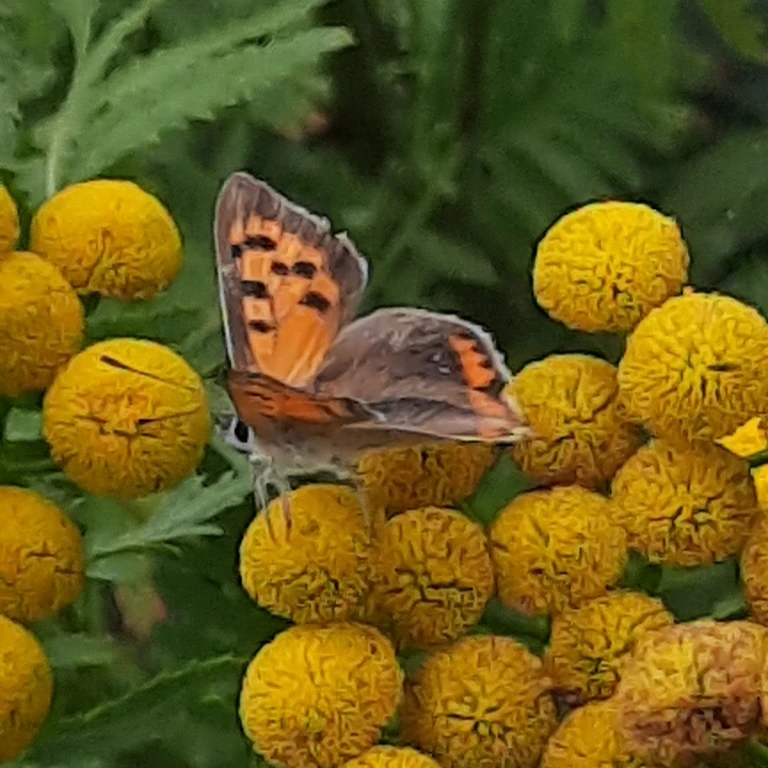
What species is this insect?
Lycaena phlaeas
